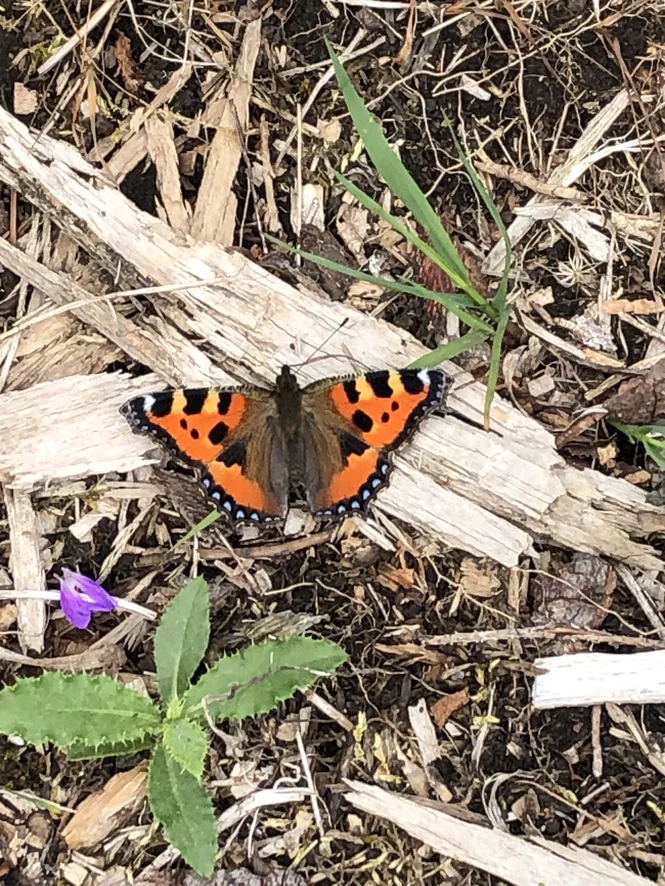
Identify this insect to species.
Aglais urticae
